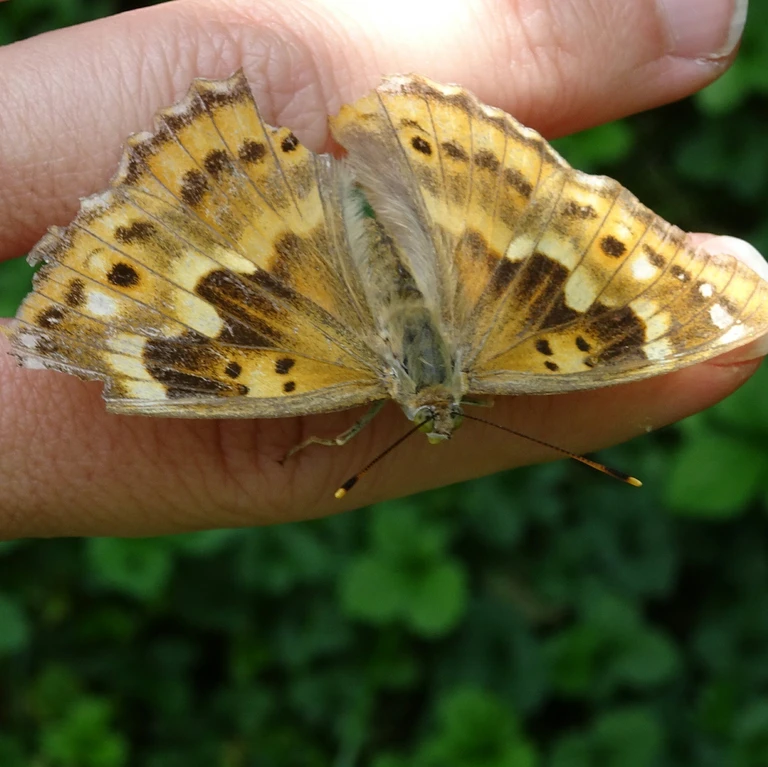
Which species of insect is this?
Apatura ilia
